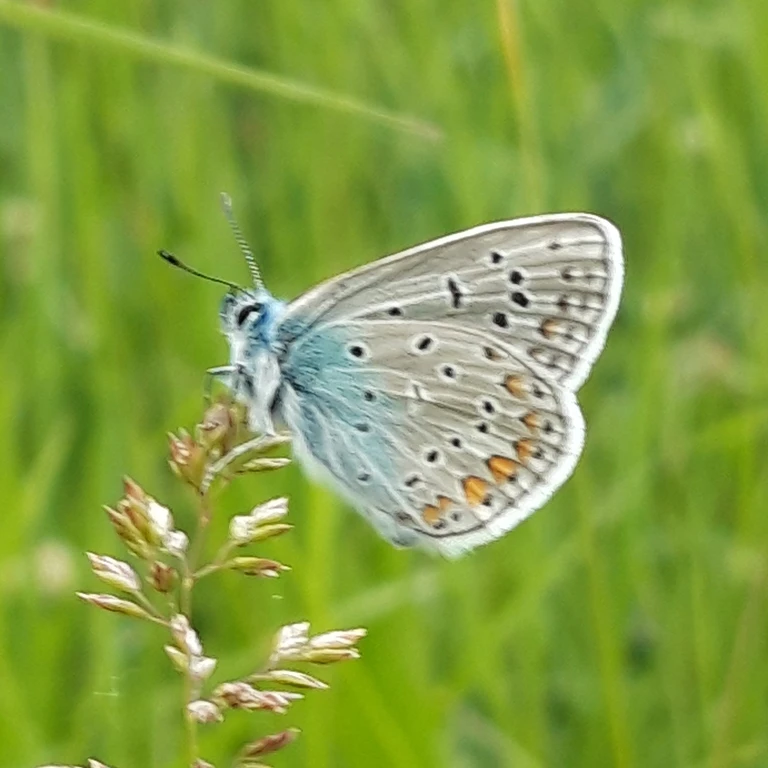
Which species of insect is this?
Polyommatus icarus
